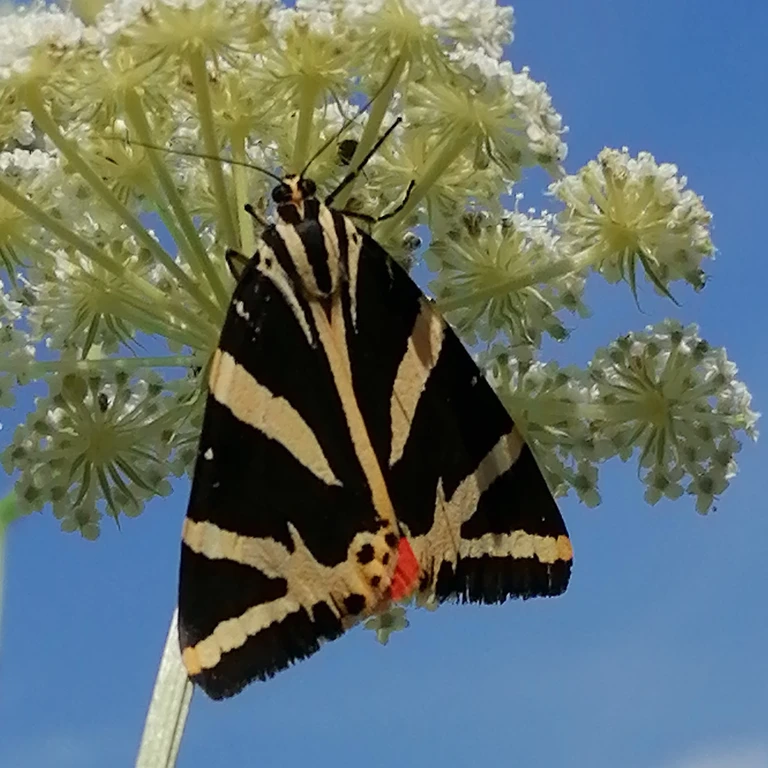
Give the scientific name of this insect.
Euplagia quadripunctaria
